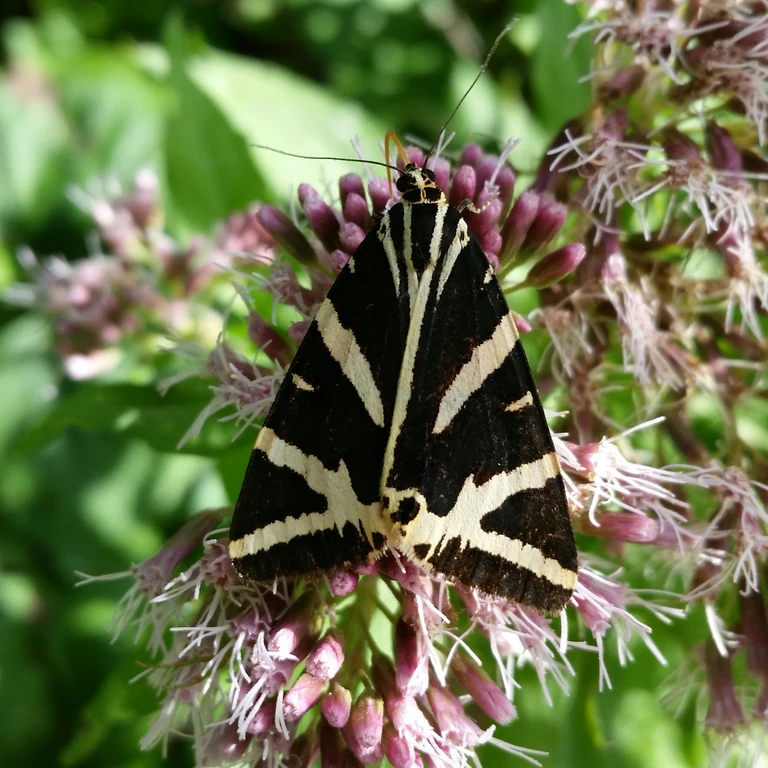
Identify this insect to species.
Euplagia quadripunctaria
